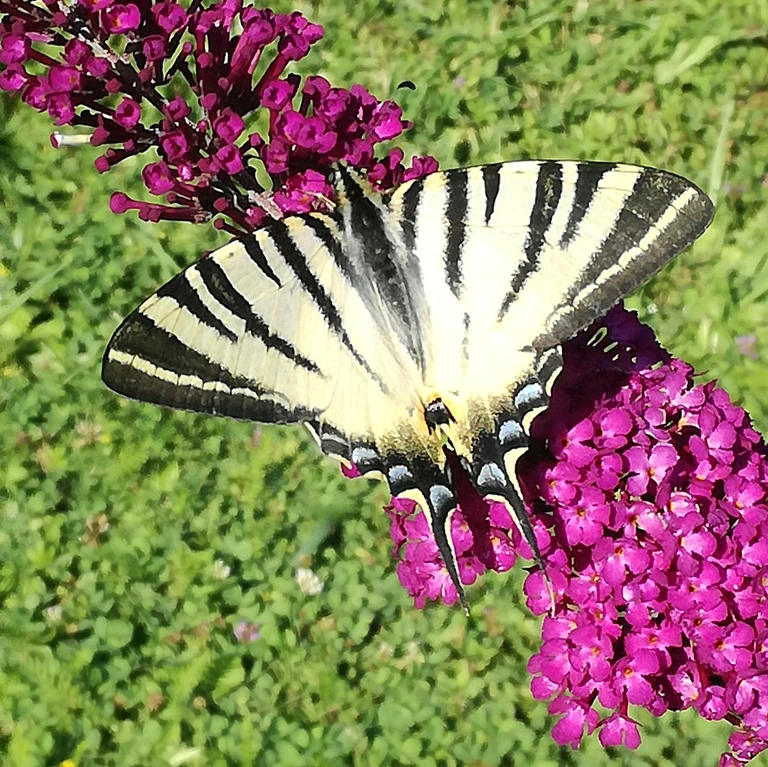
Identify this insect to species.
Iphiclides podalirius
